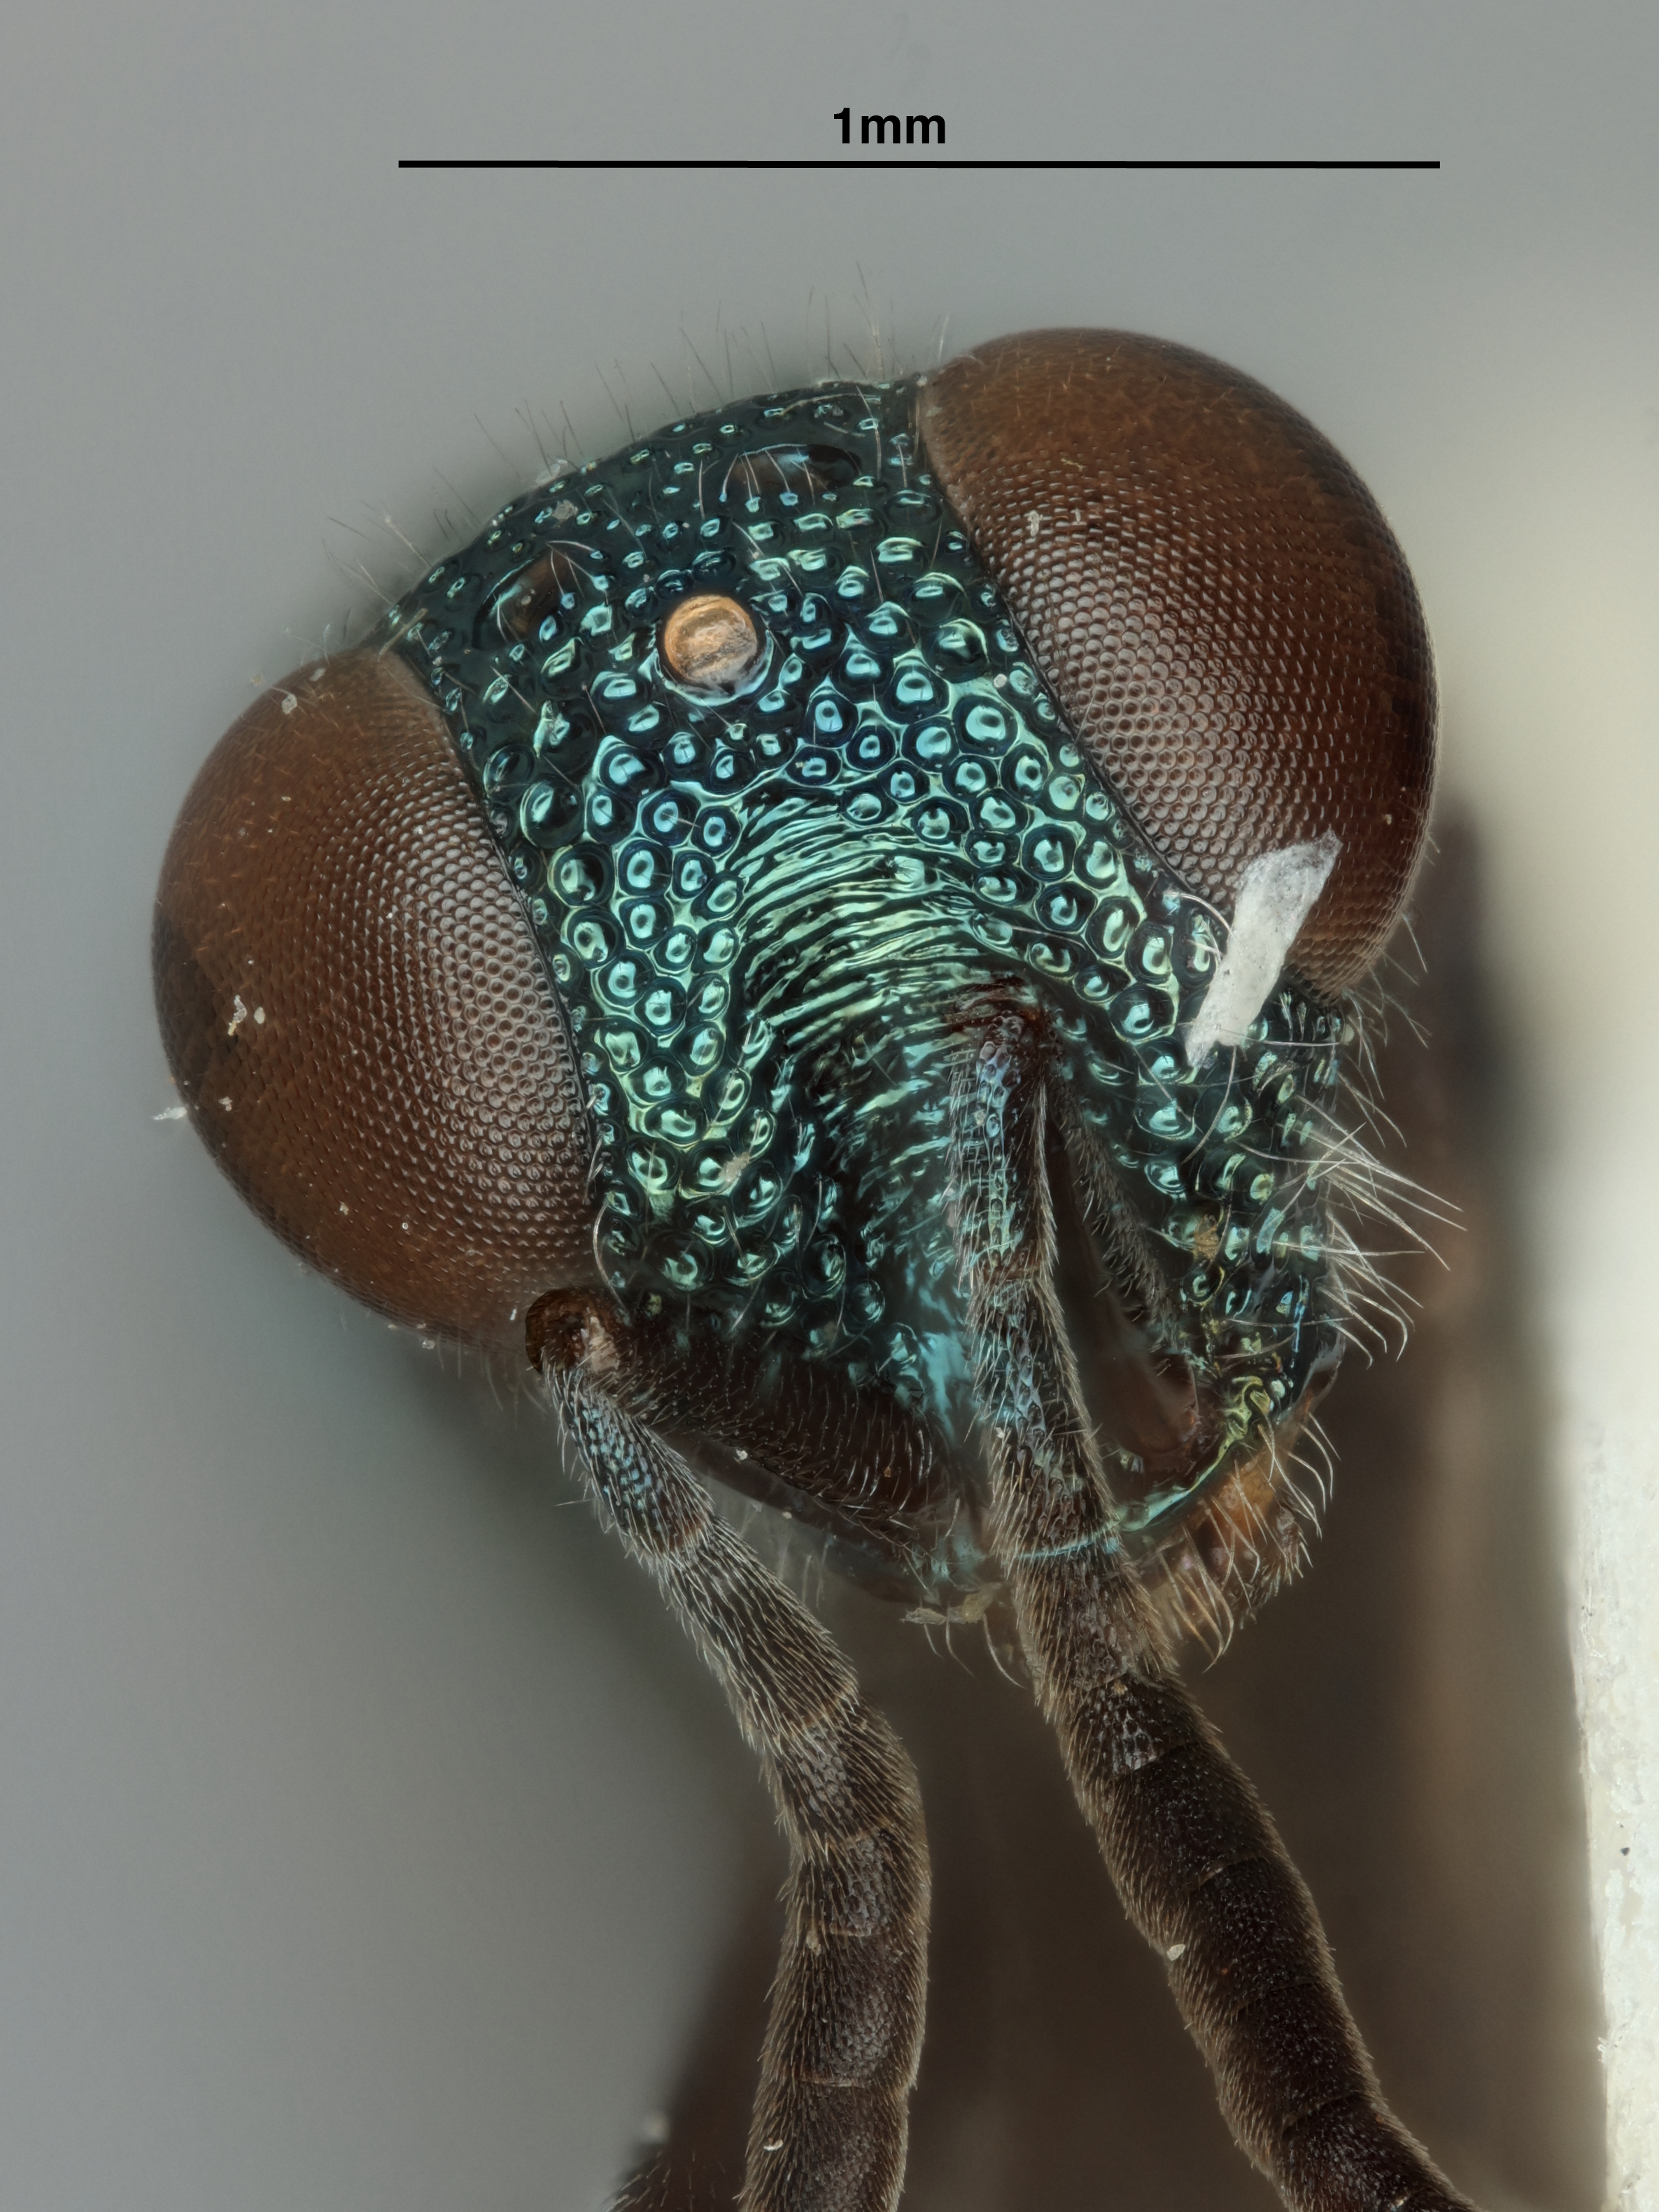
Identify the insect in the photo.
Duckeia vagabunda
